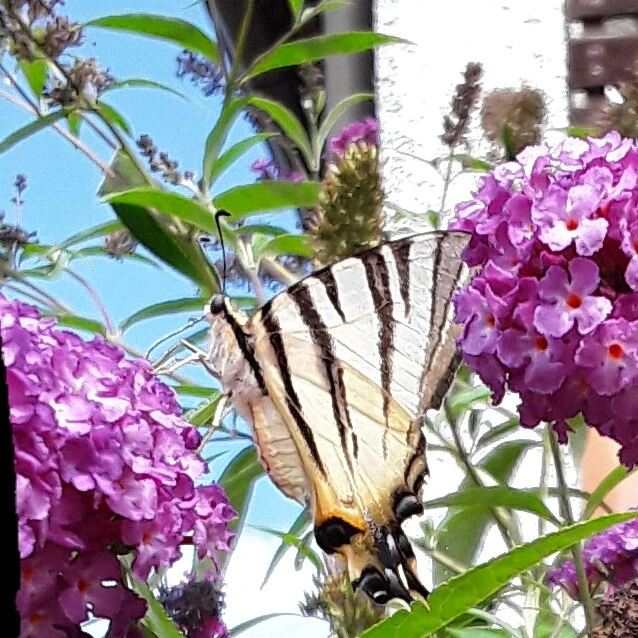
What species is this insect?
Iphiclides podalirius
